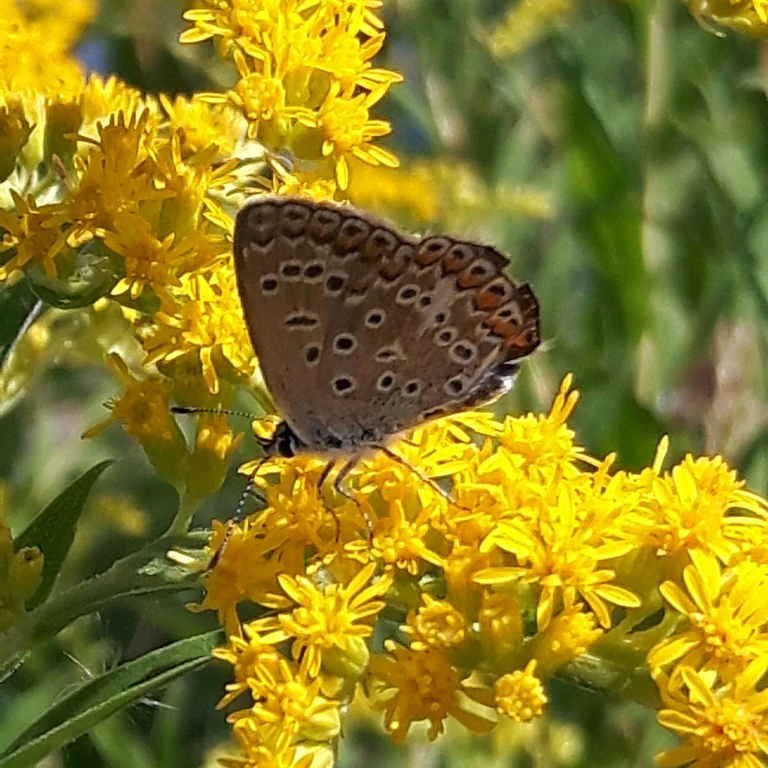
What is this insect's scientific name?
Polyommatus icarus
